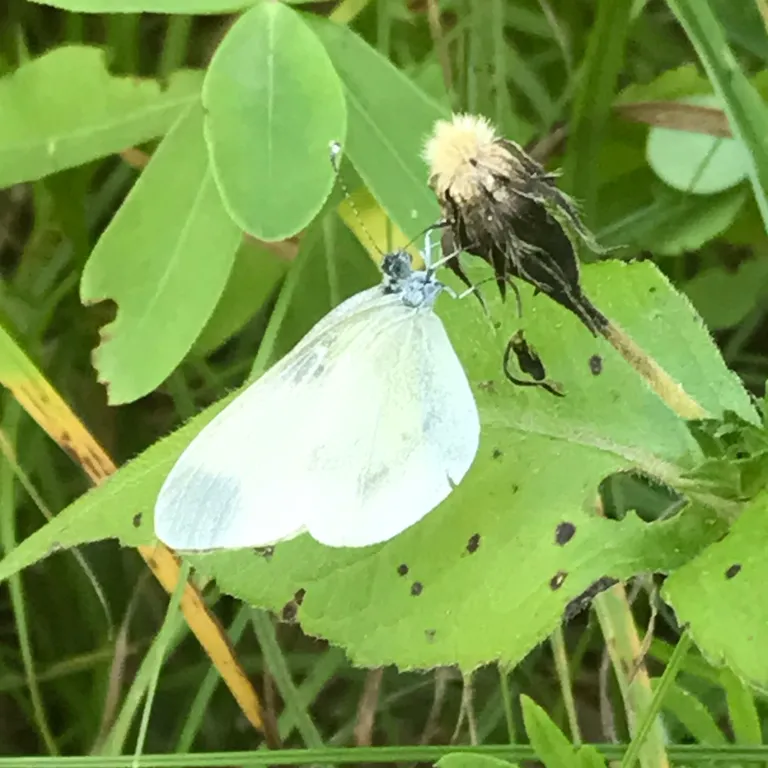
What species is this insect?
Leptidea sinapis/juvernica
